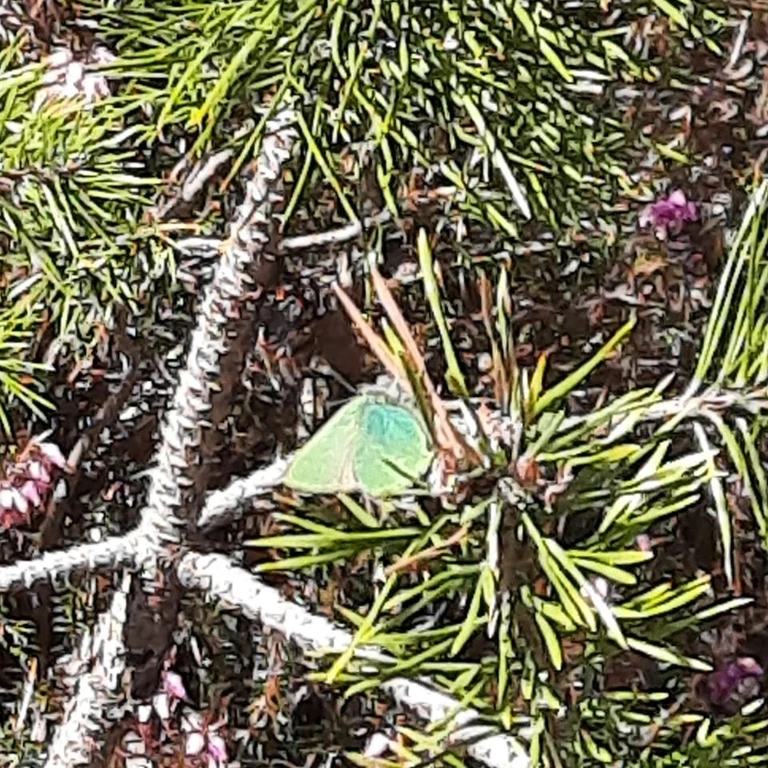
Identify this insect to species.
Callophrys rubi
